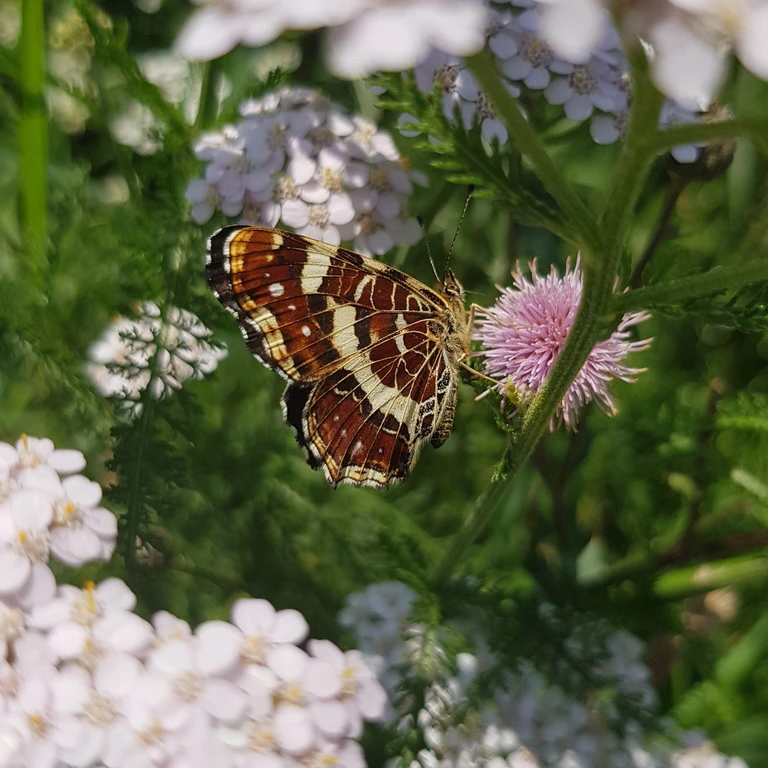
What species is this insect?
Araschnia levana
